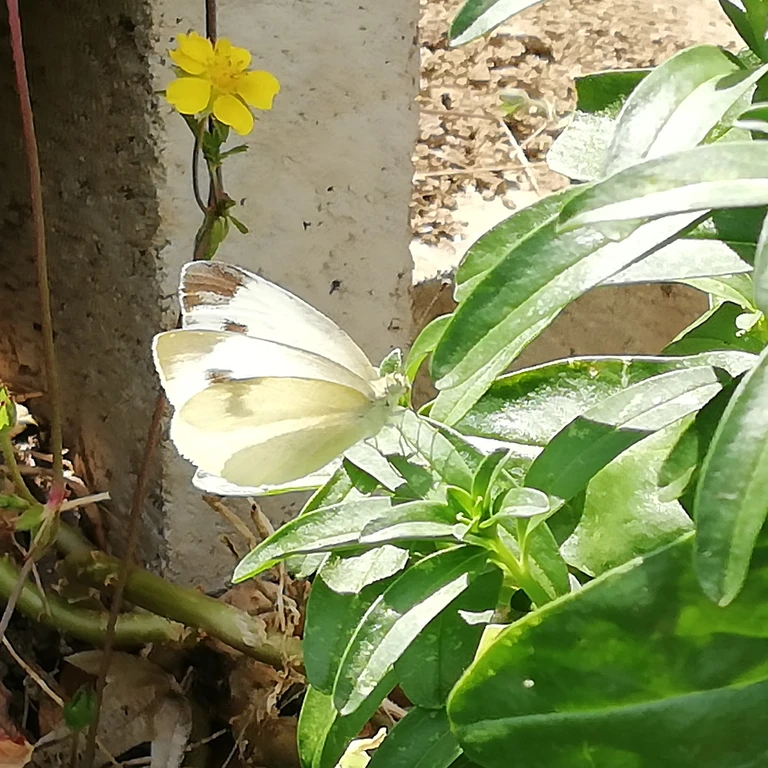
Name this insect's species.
Pieris mannii
